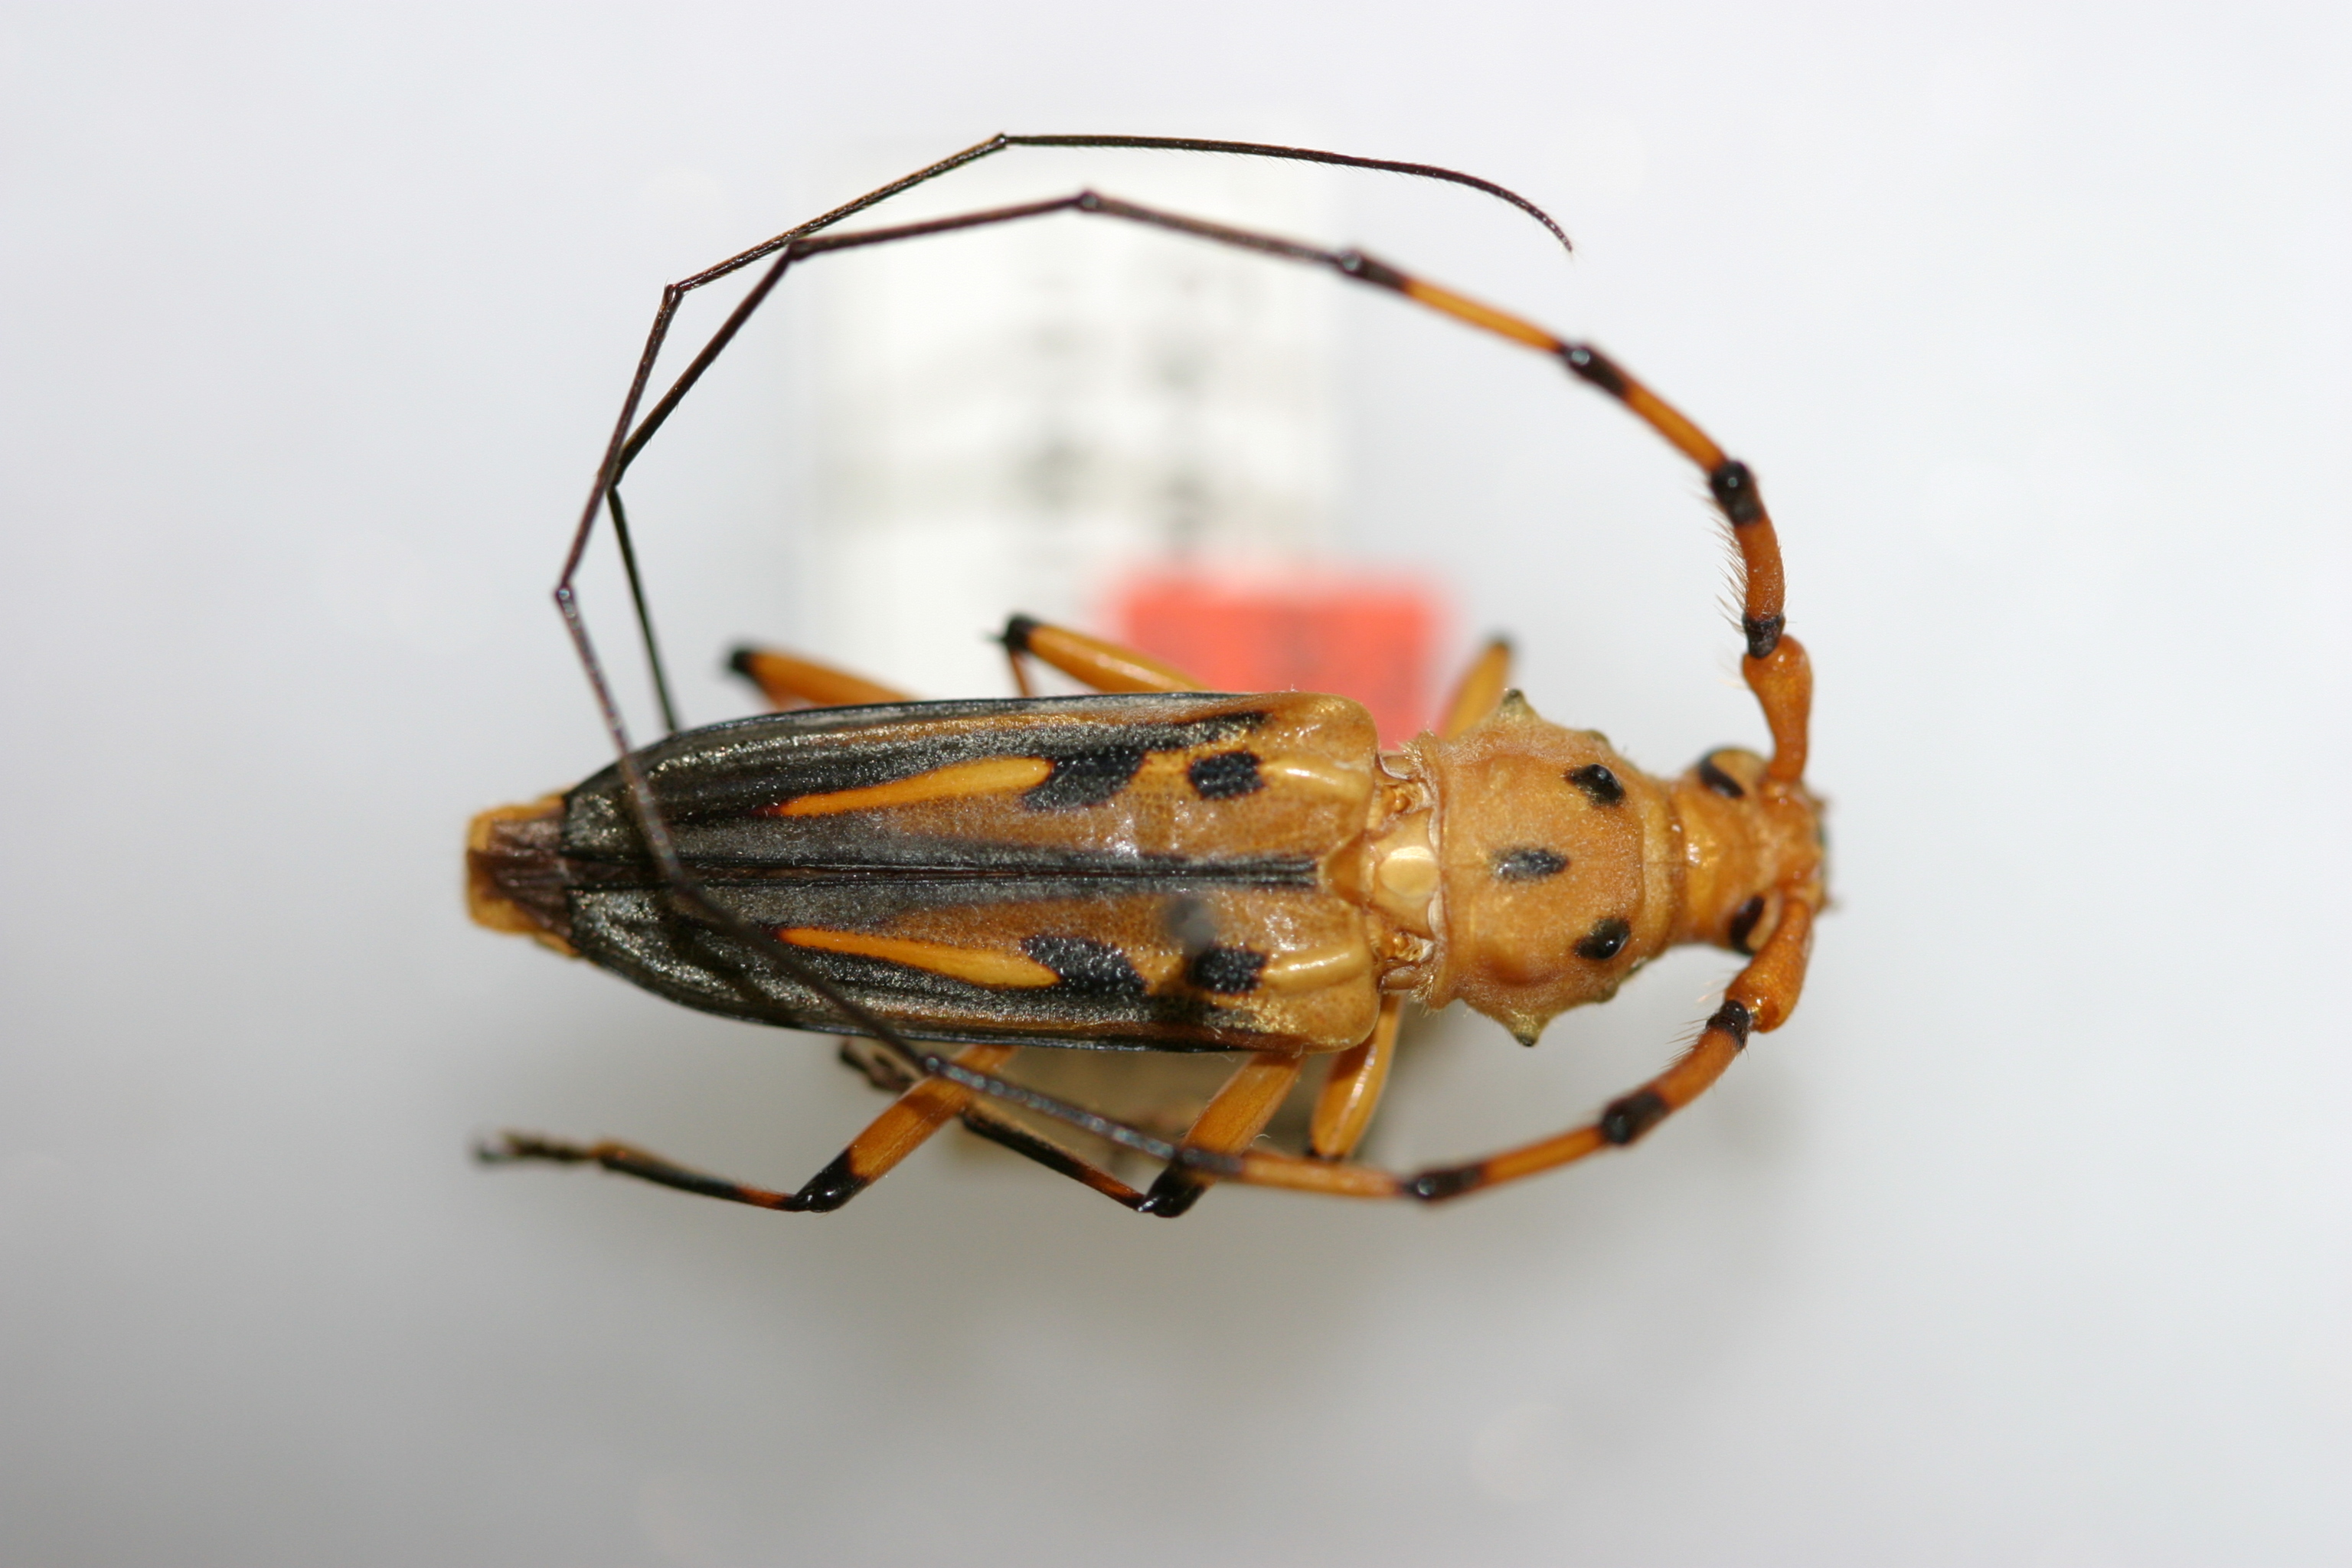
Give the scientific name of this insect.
Ceragenia insulana
